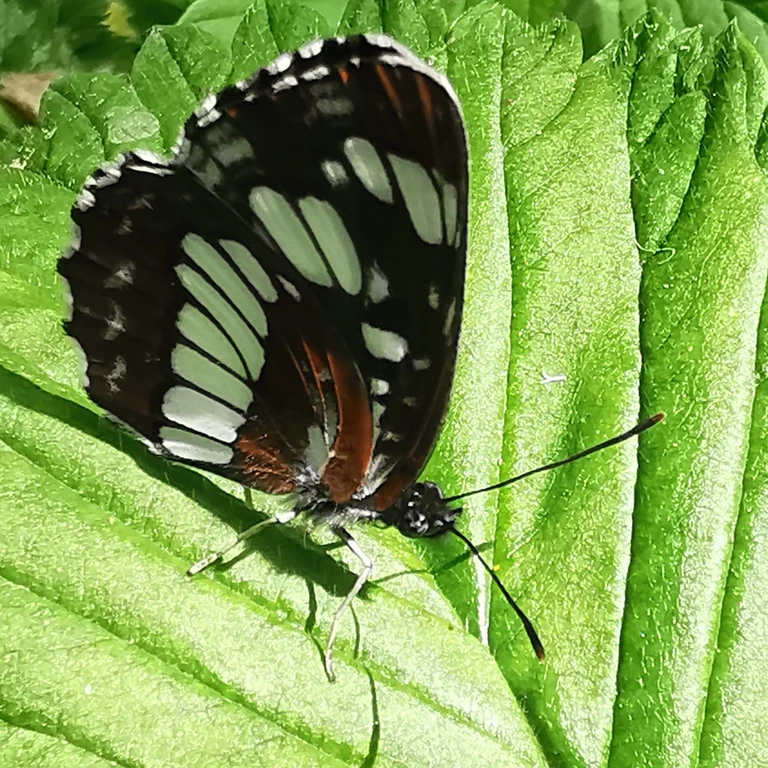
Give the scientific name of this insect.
Neptis rivularis
